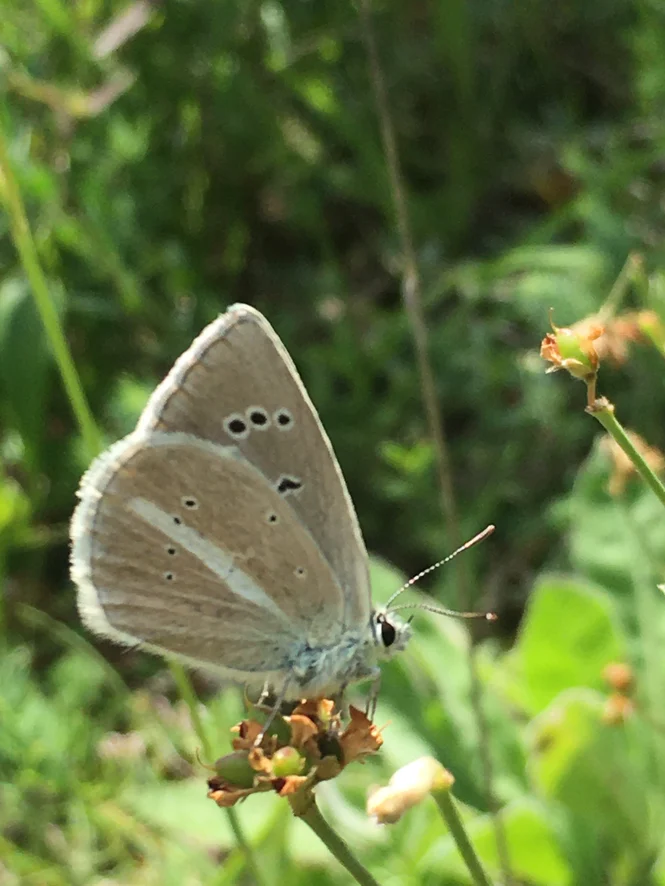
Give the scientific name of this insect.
Polyommatus damon (also Agrodiaetus damon)
